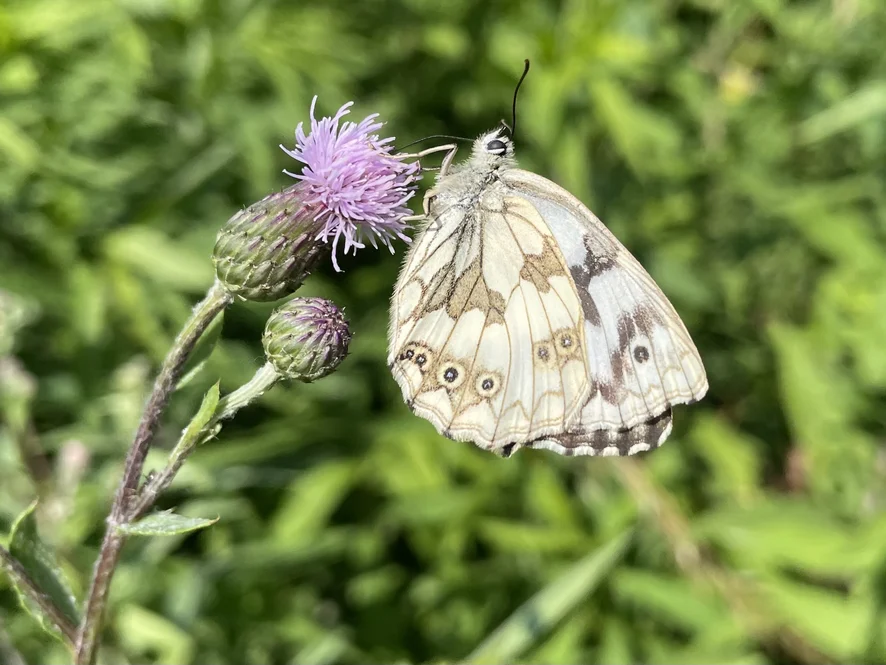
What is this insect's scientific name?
Melanargia galathea
